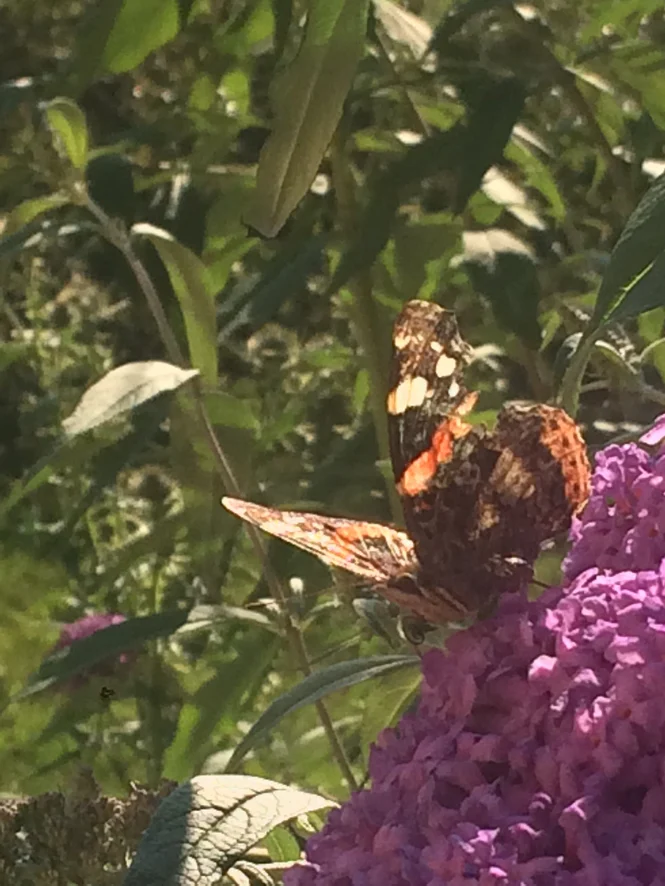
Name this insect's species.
Vanessa atalanta
